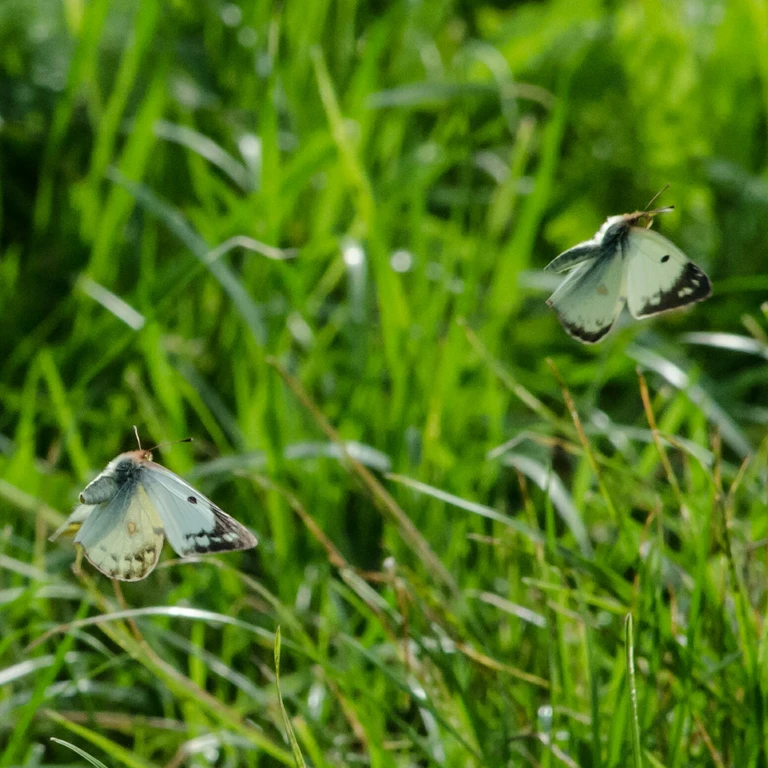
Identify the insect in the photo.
Colias hyale/alfacariensis
